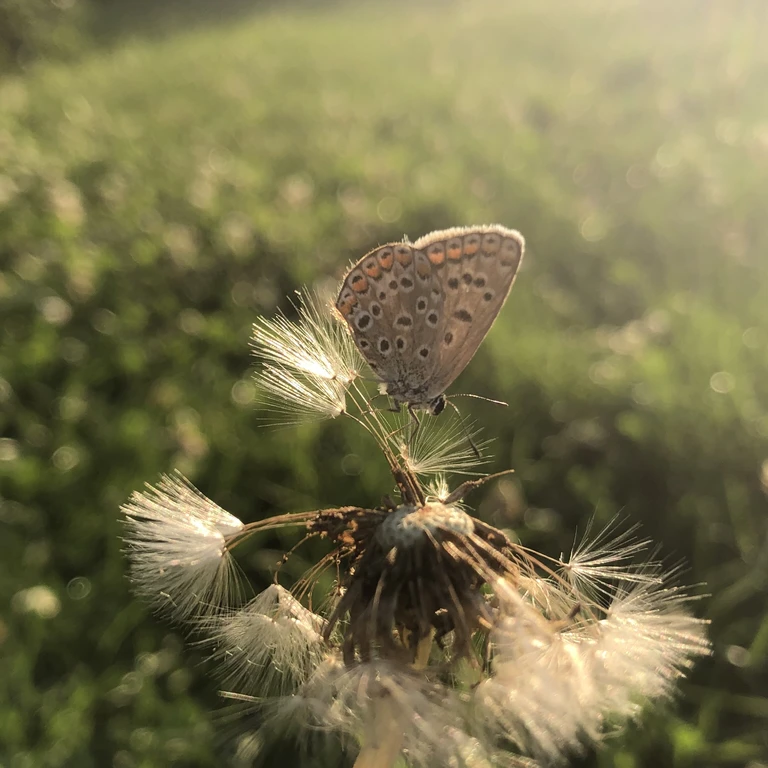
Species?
Polyommatus icarus
